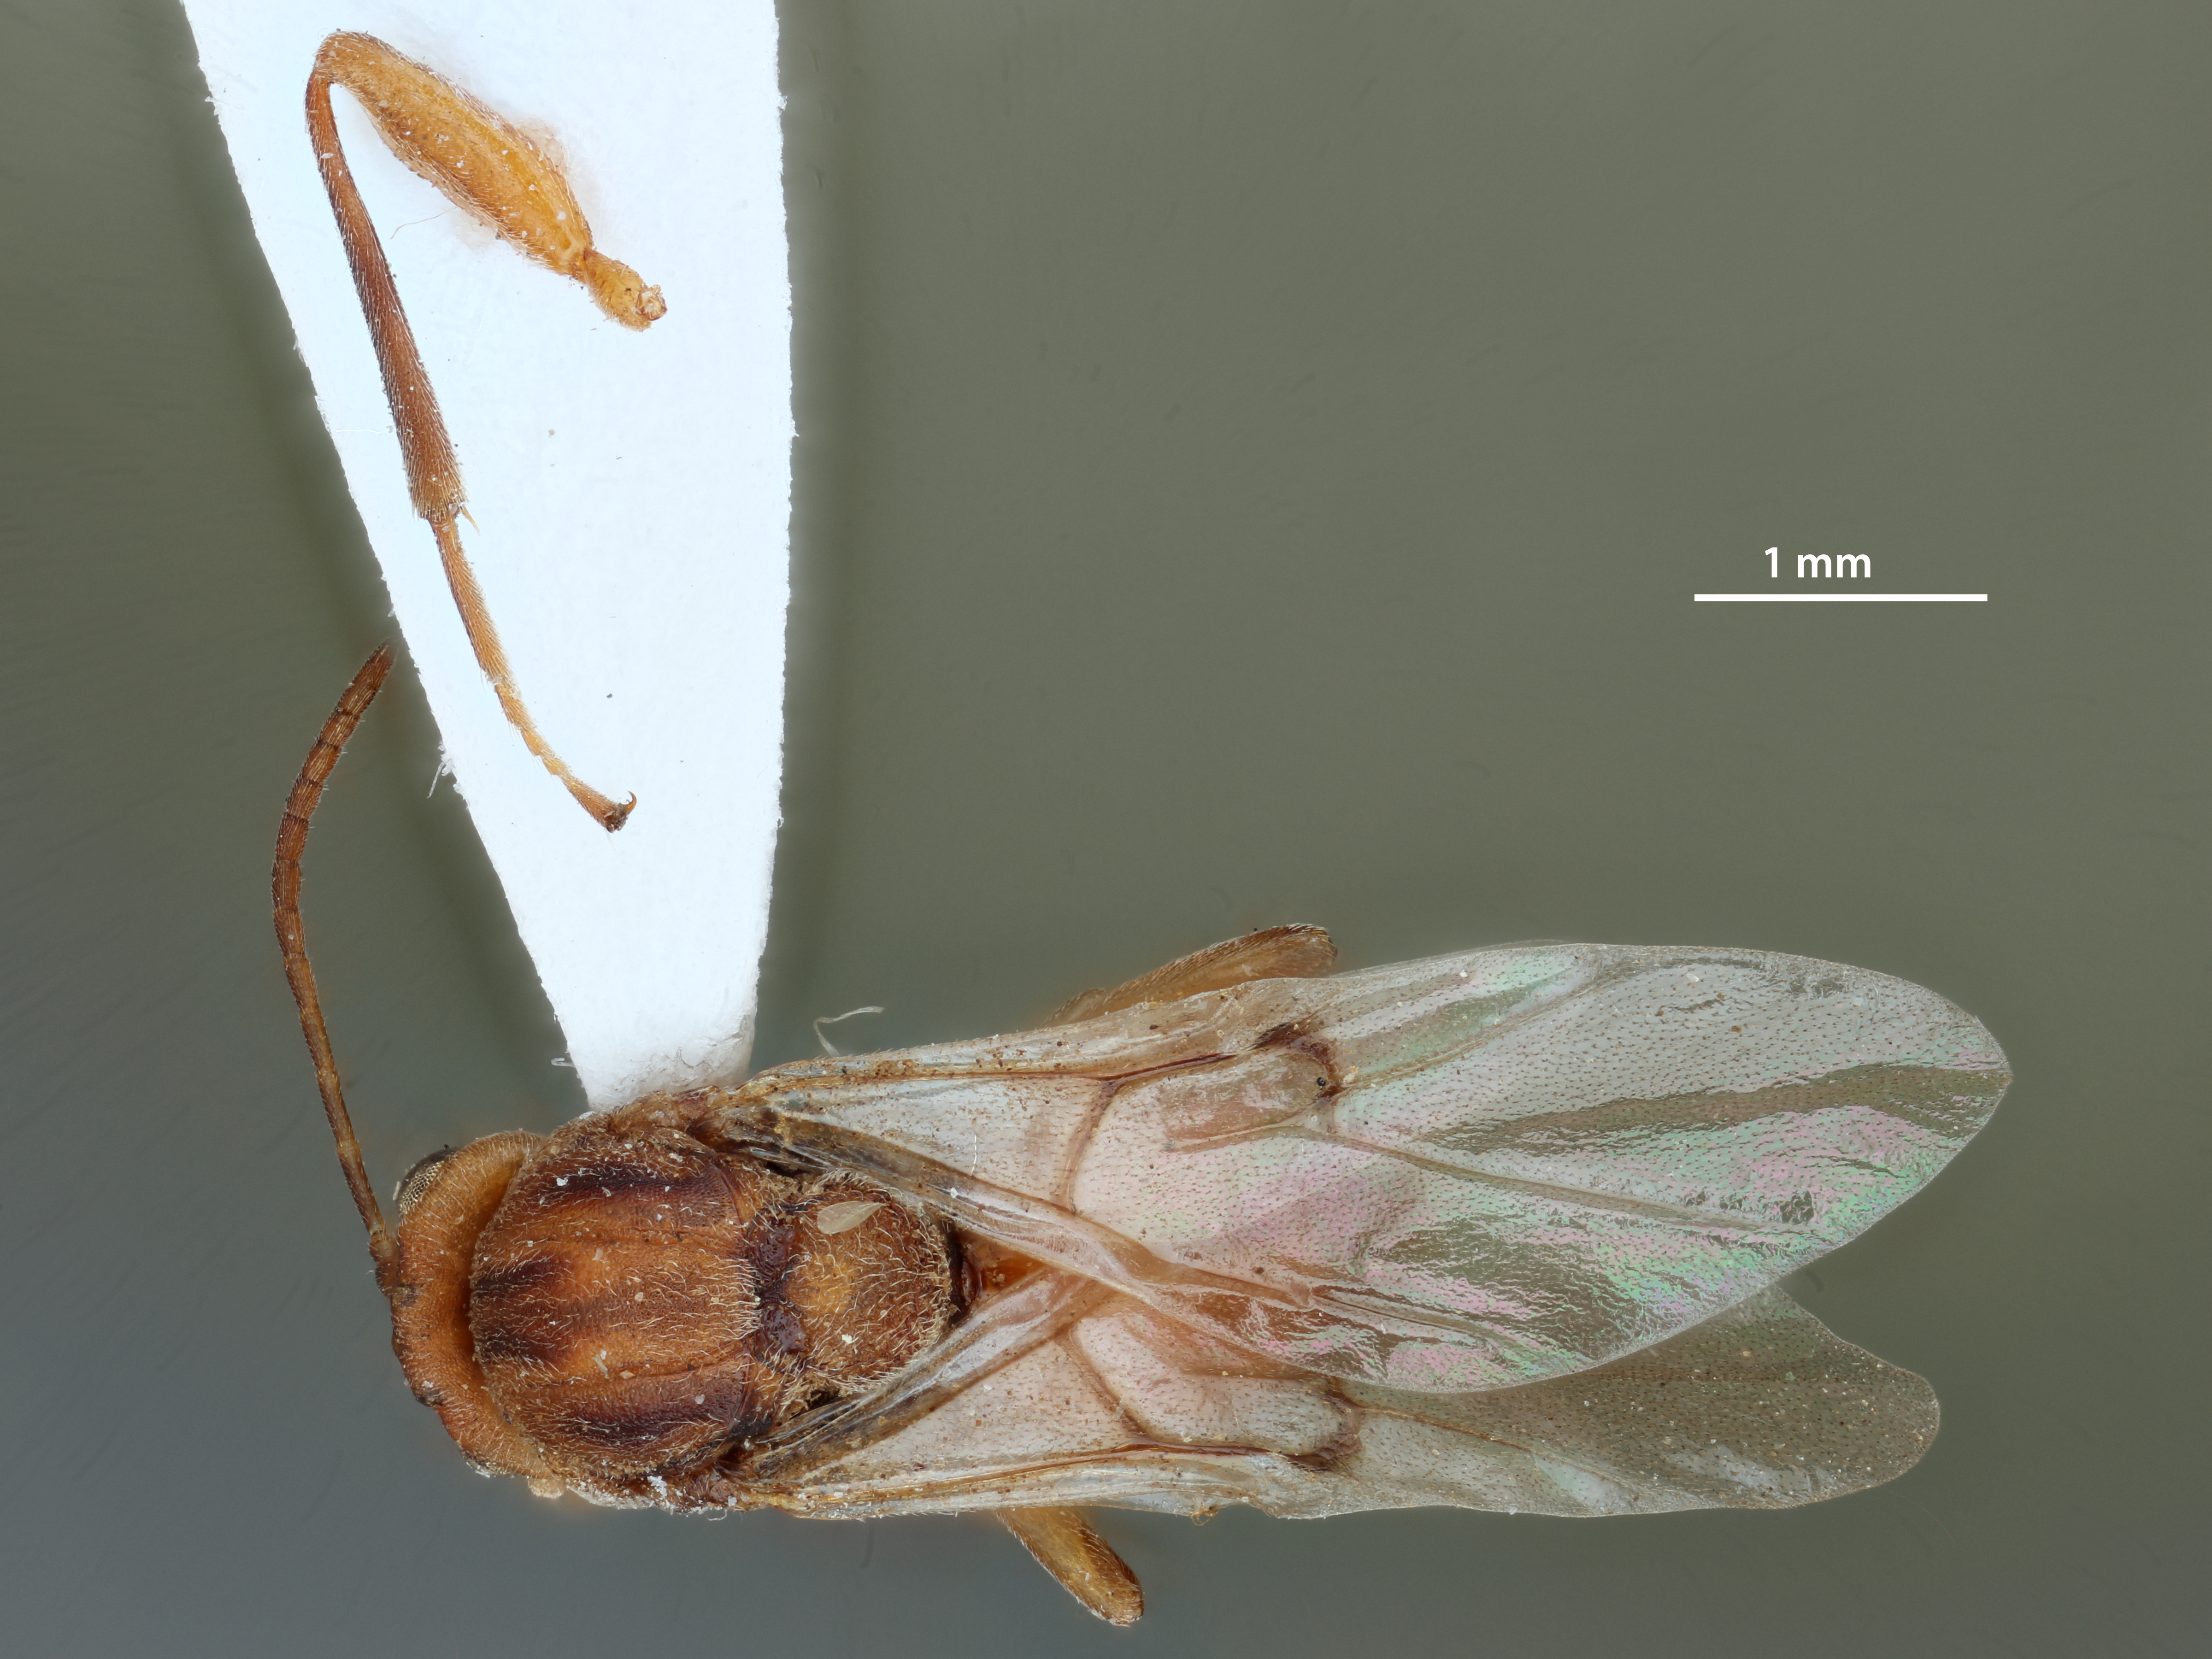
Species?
Callirhytis middletoni
